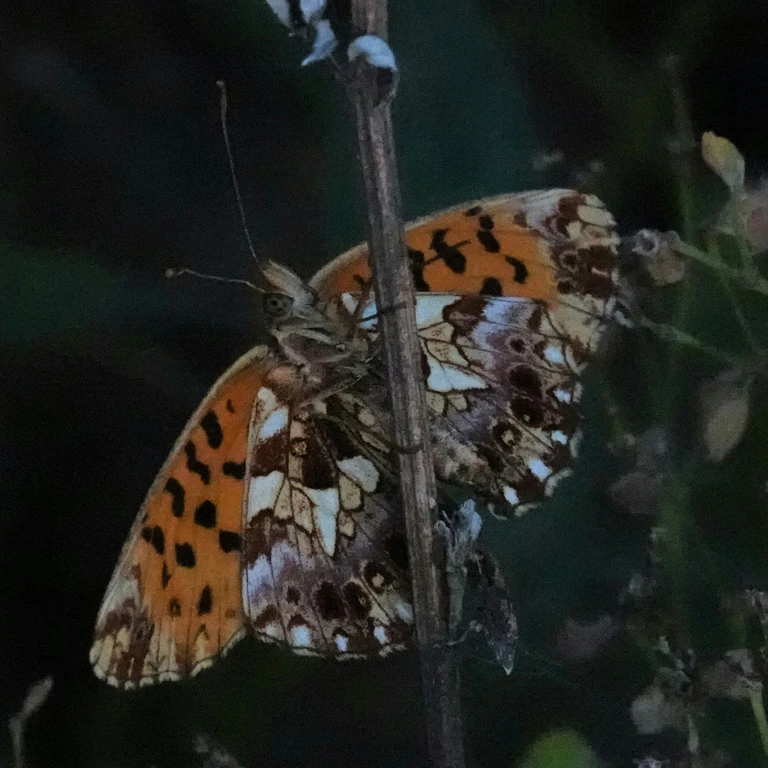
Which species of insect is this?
Boloria dia
